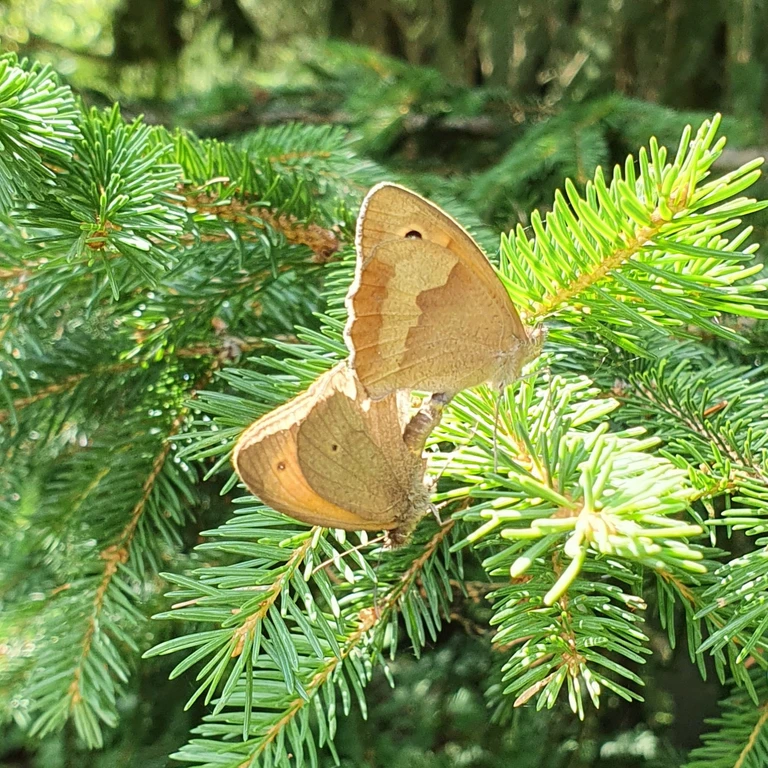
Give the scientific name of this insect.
Maniola jurtina
